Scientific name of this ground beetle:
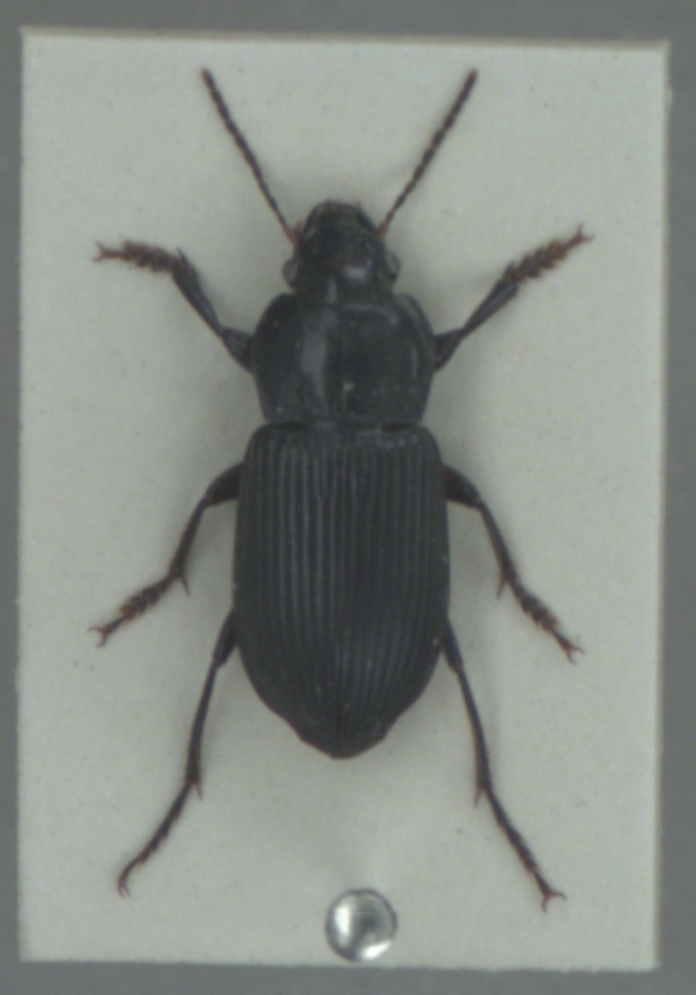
Anisodactylus binotatus
